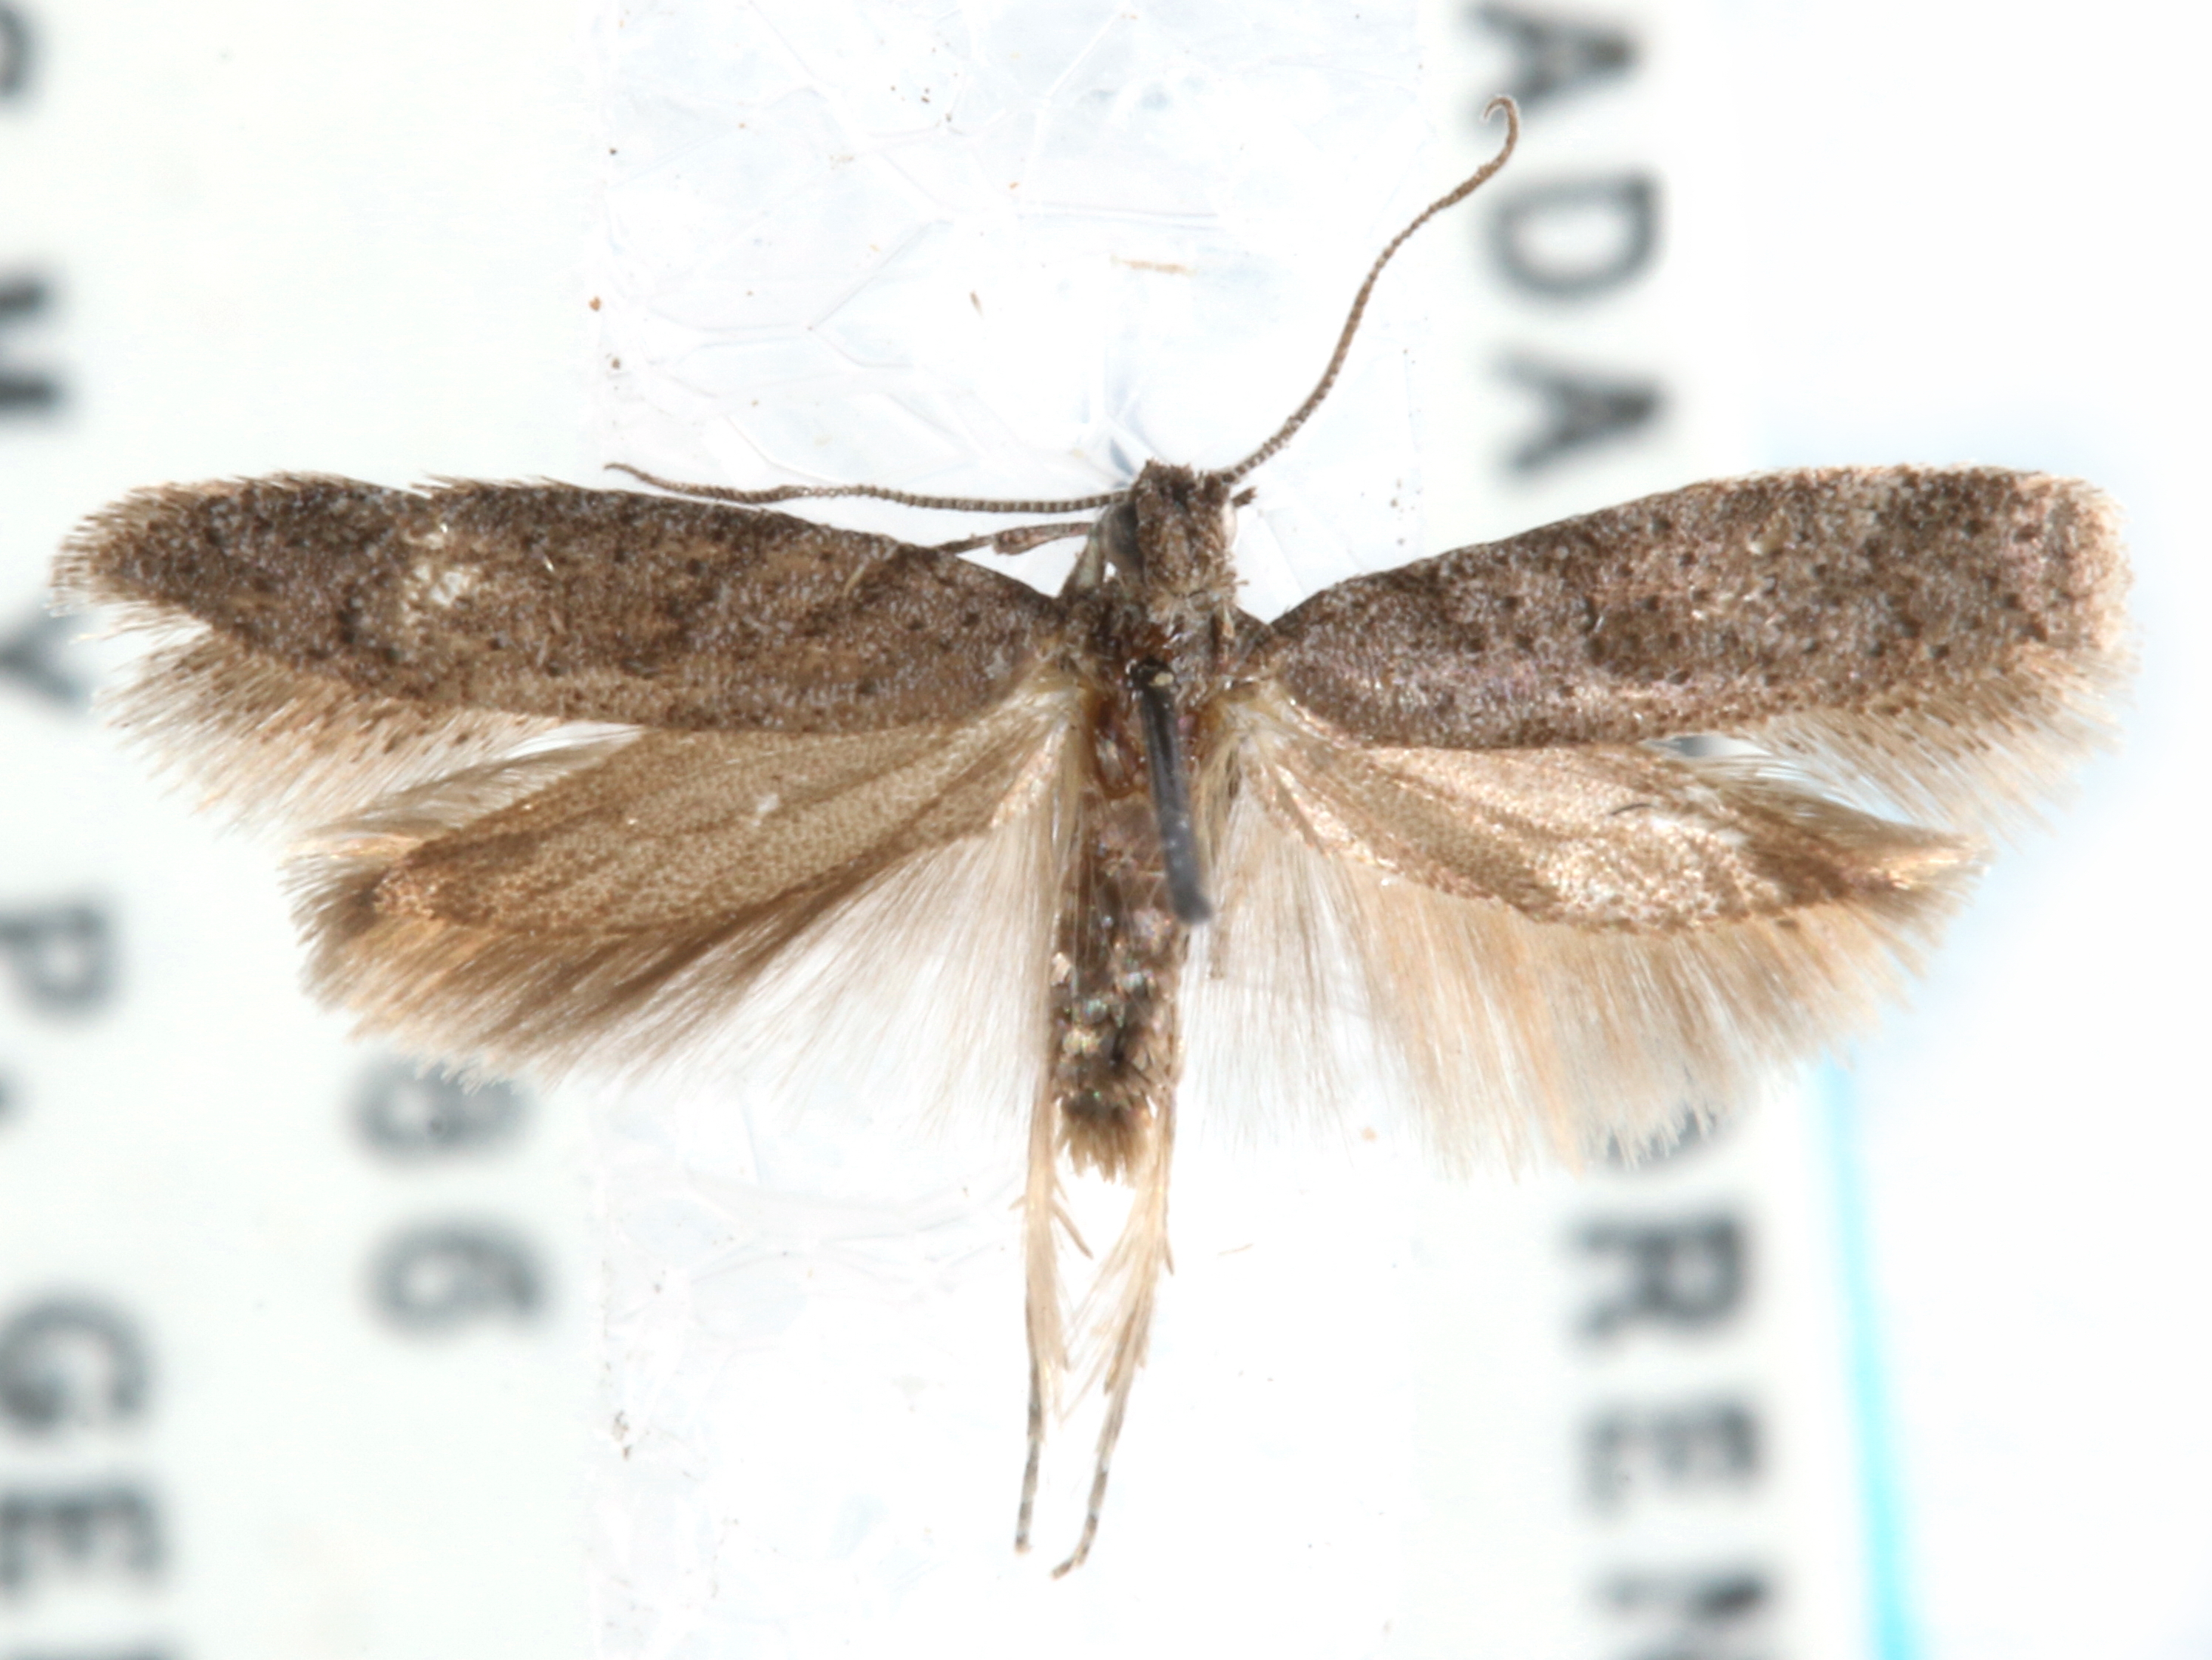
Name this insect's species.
Anomalomeuta dondavisi
